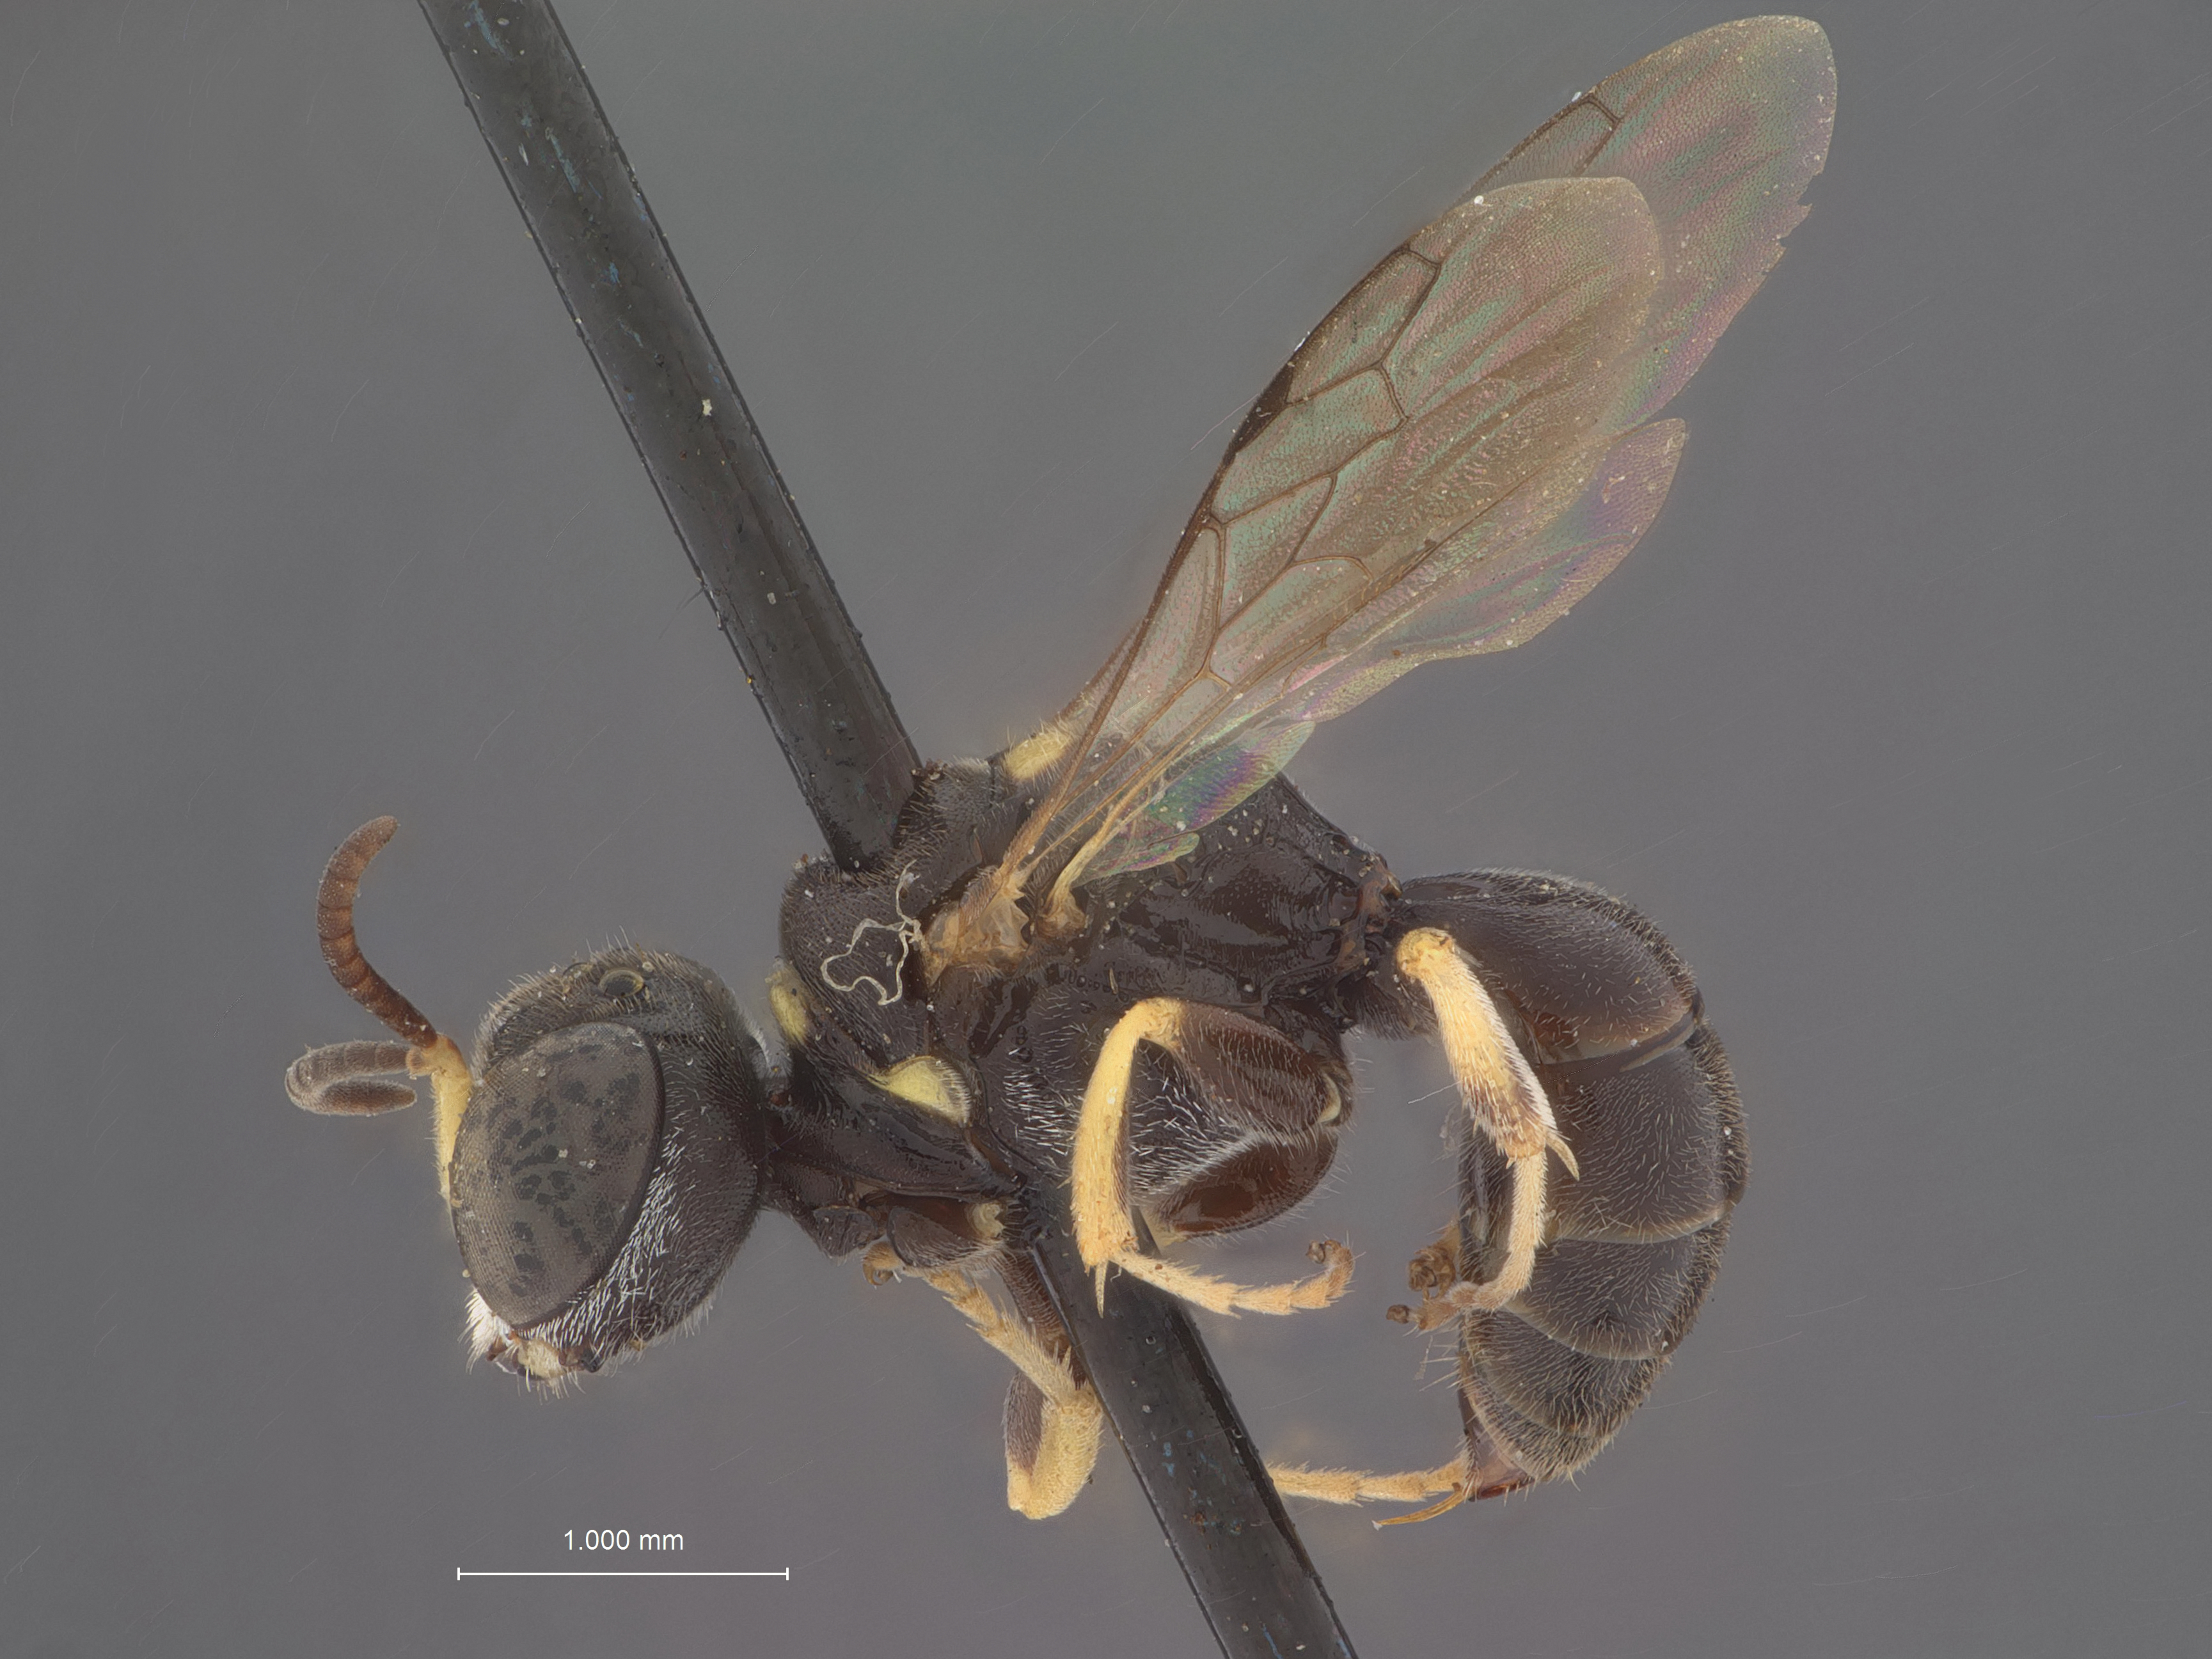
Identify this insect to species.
Crabro zellus
